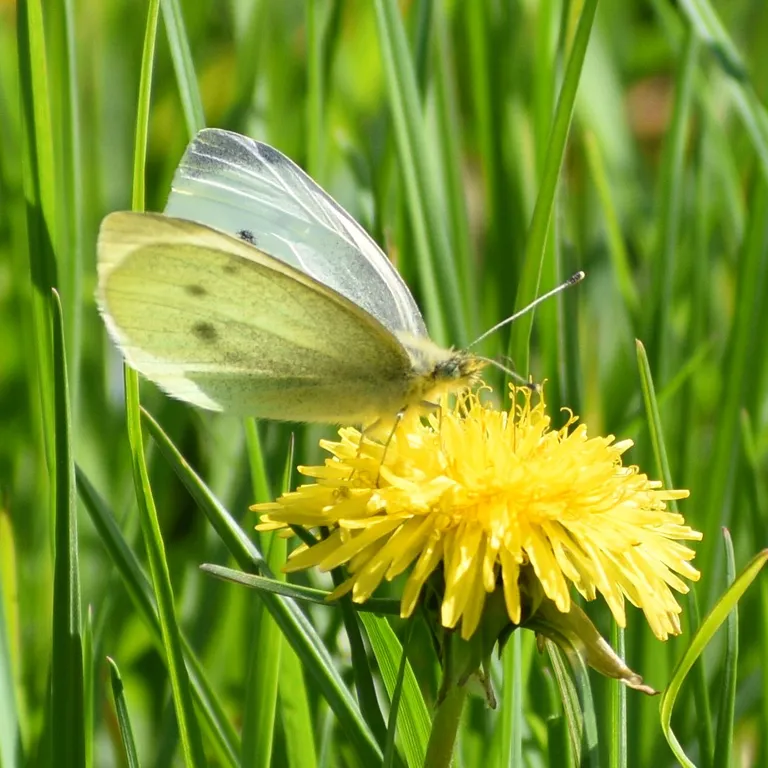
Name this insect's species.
Pieris rapae
